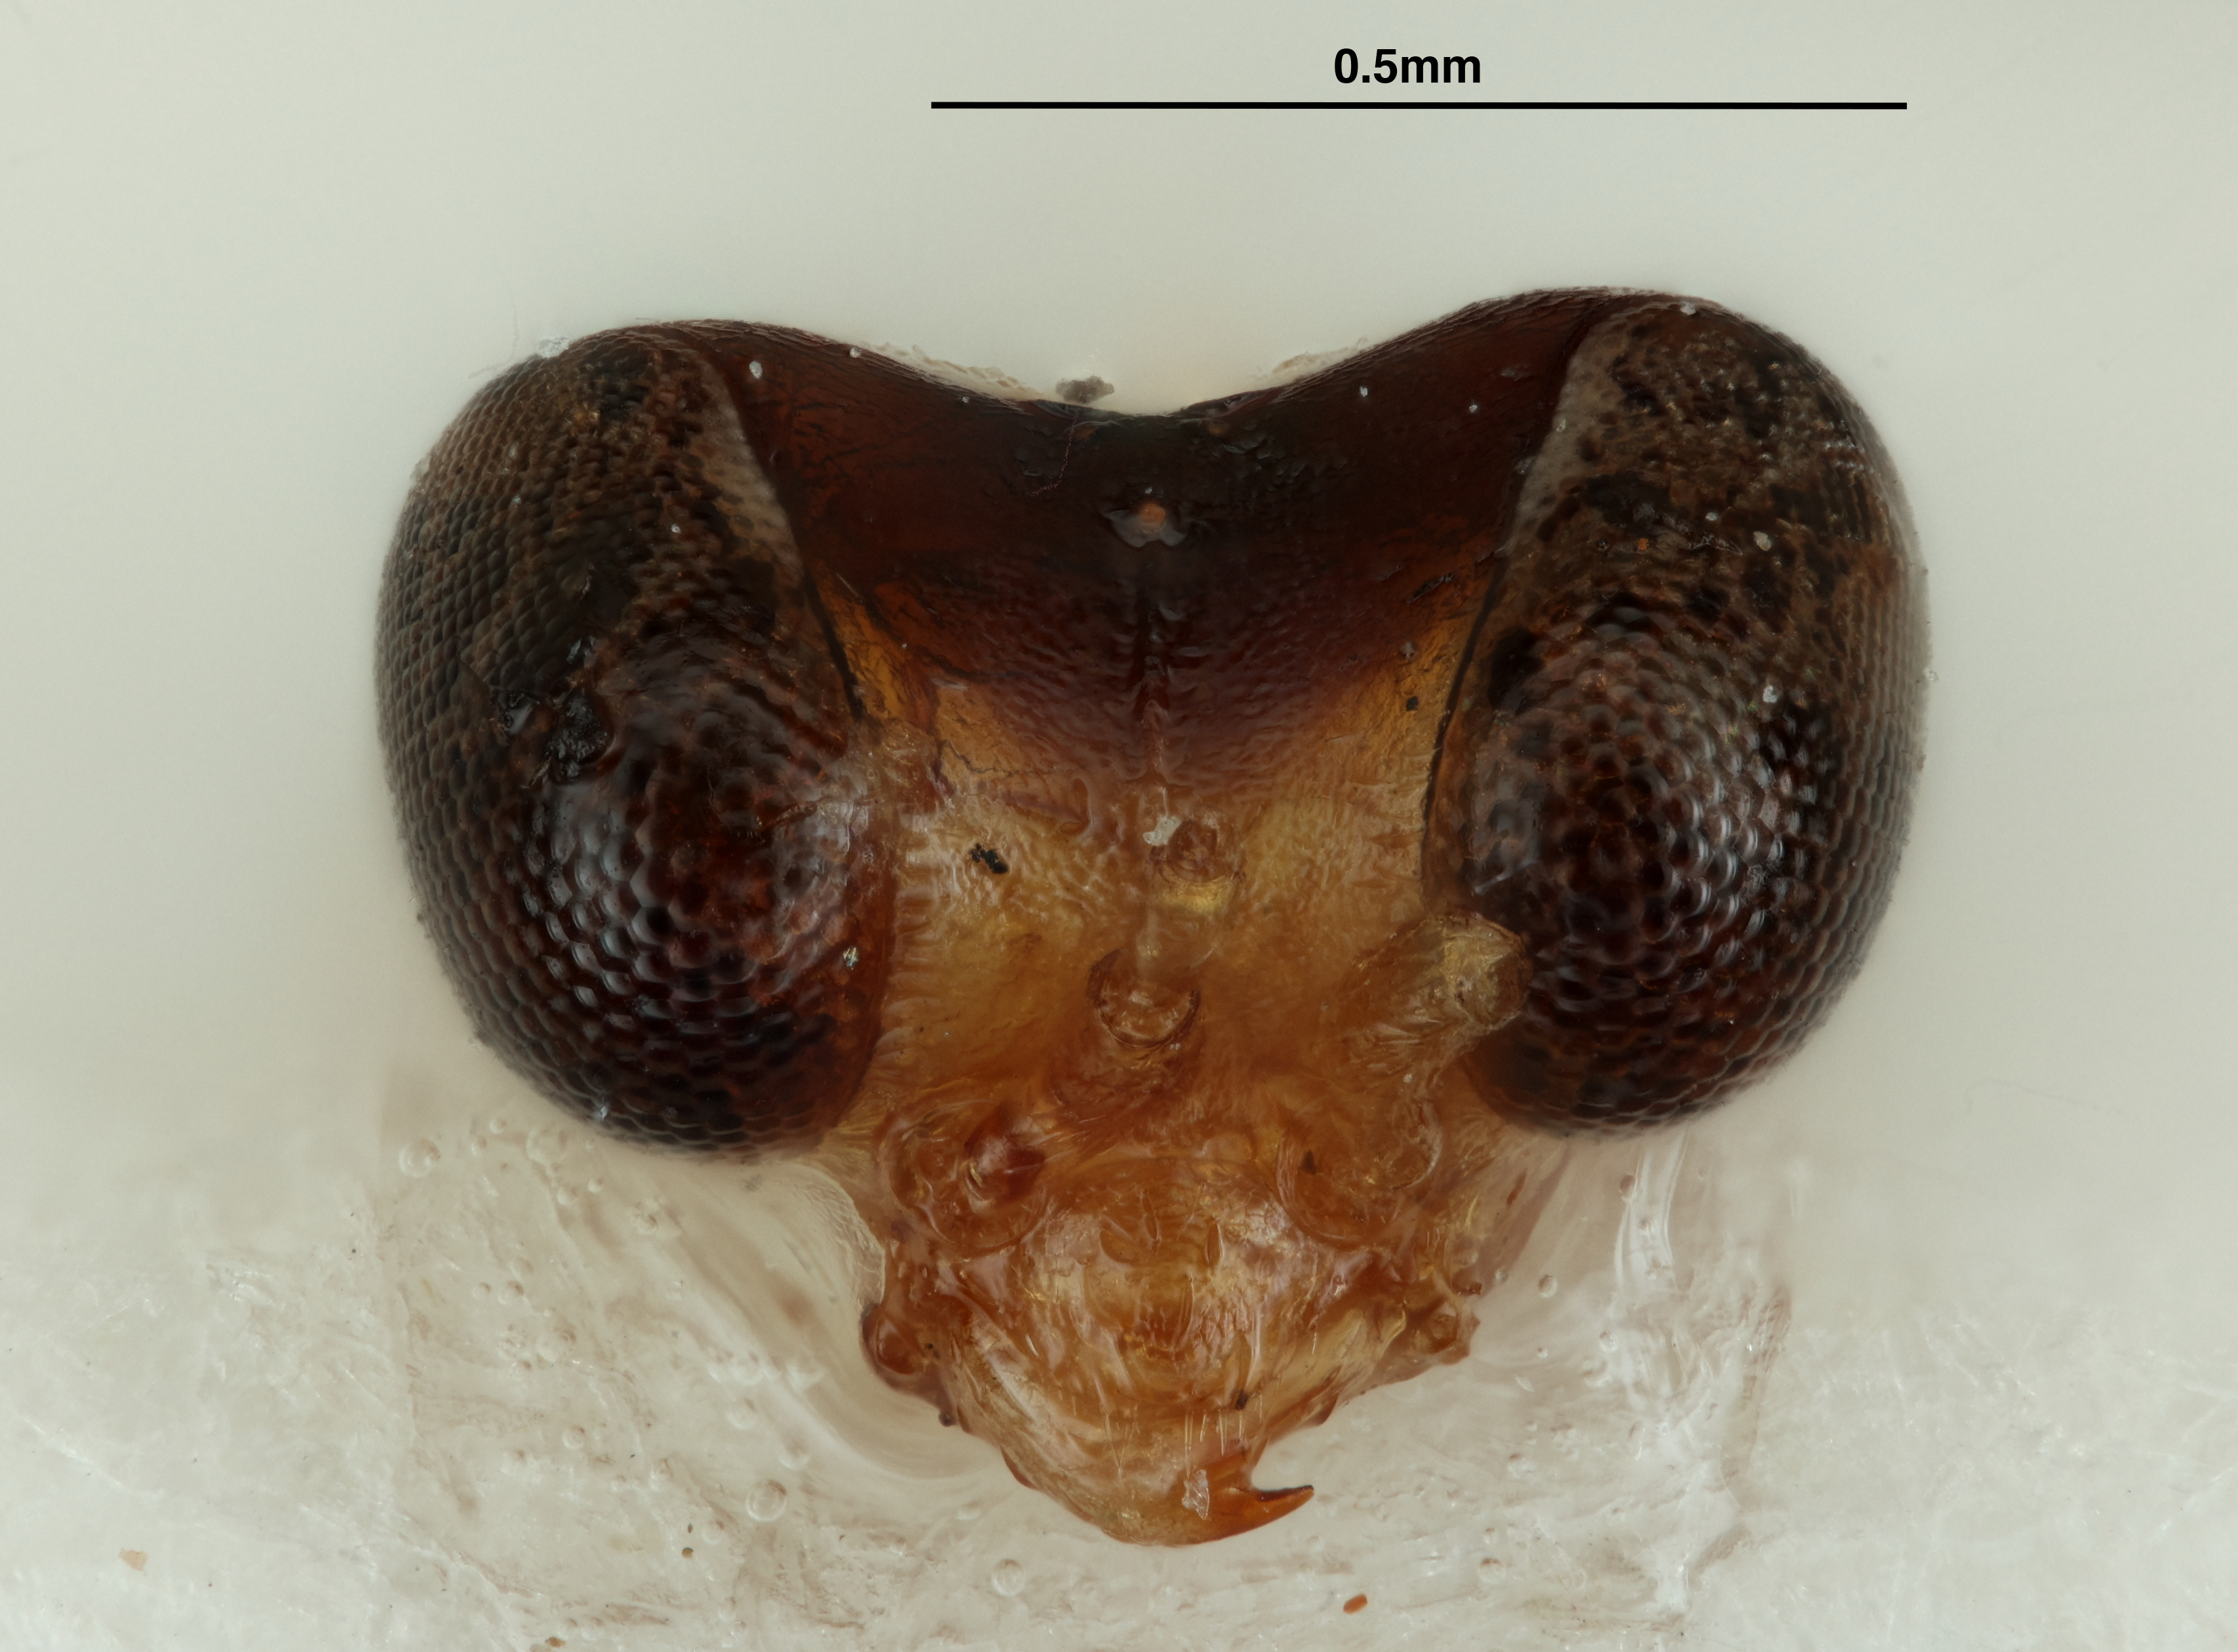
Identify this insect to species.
Gonatopus punctatus
